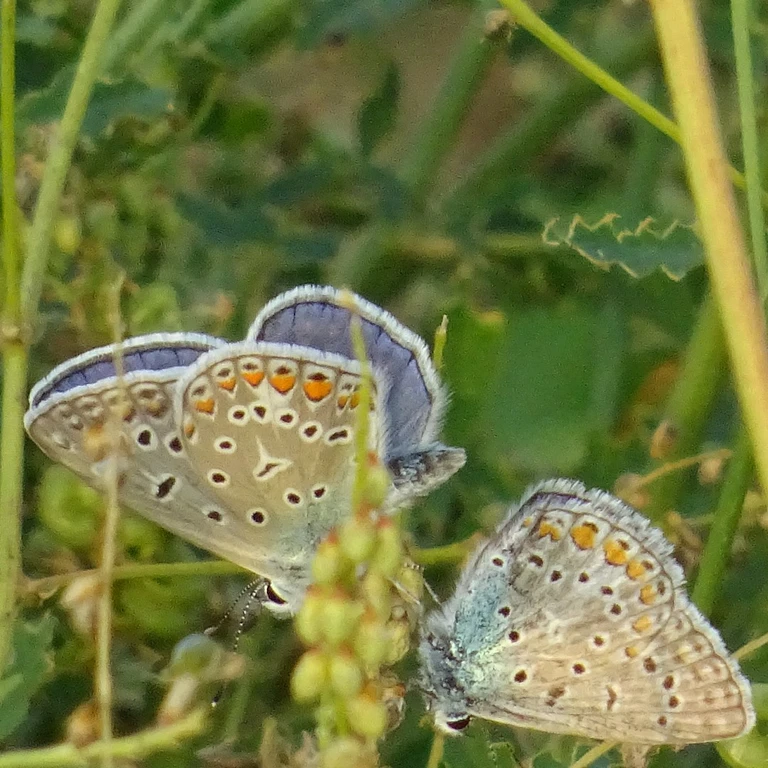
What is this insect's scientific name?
Polyommatus icarus
